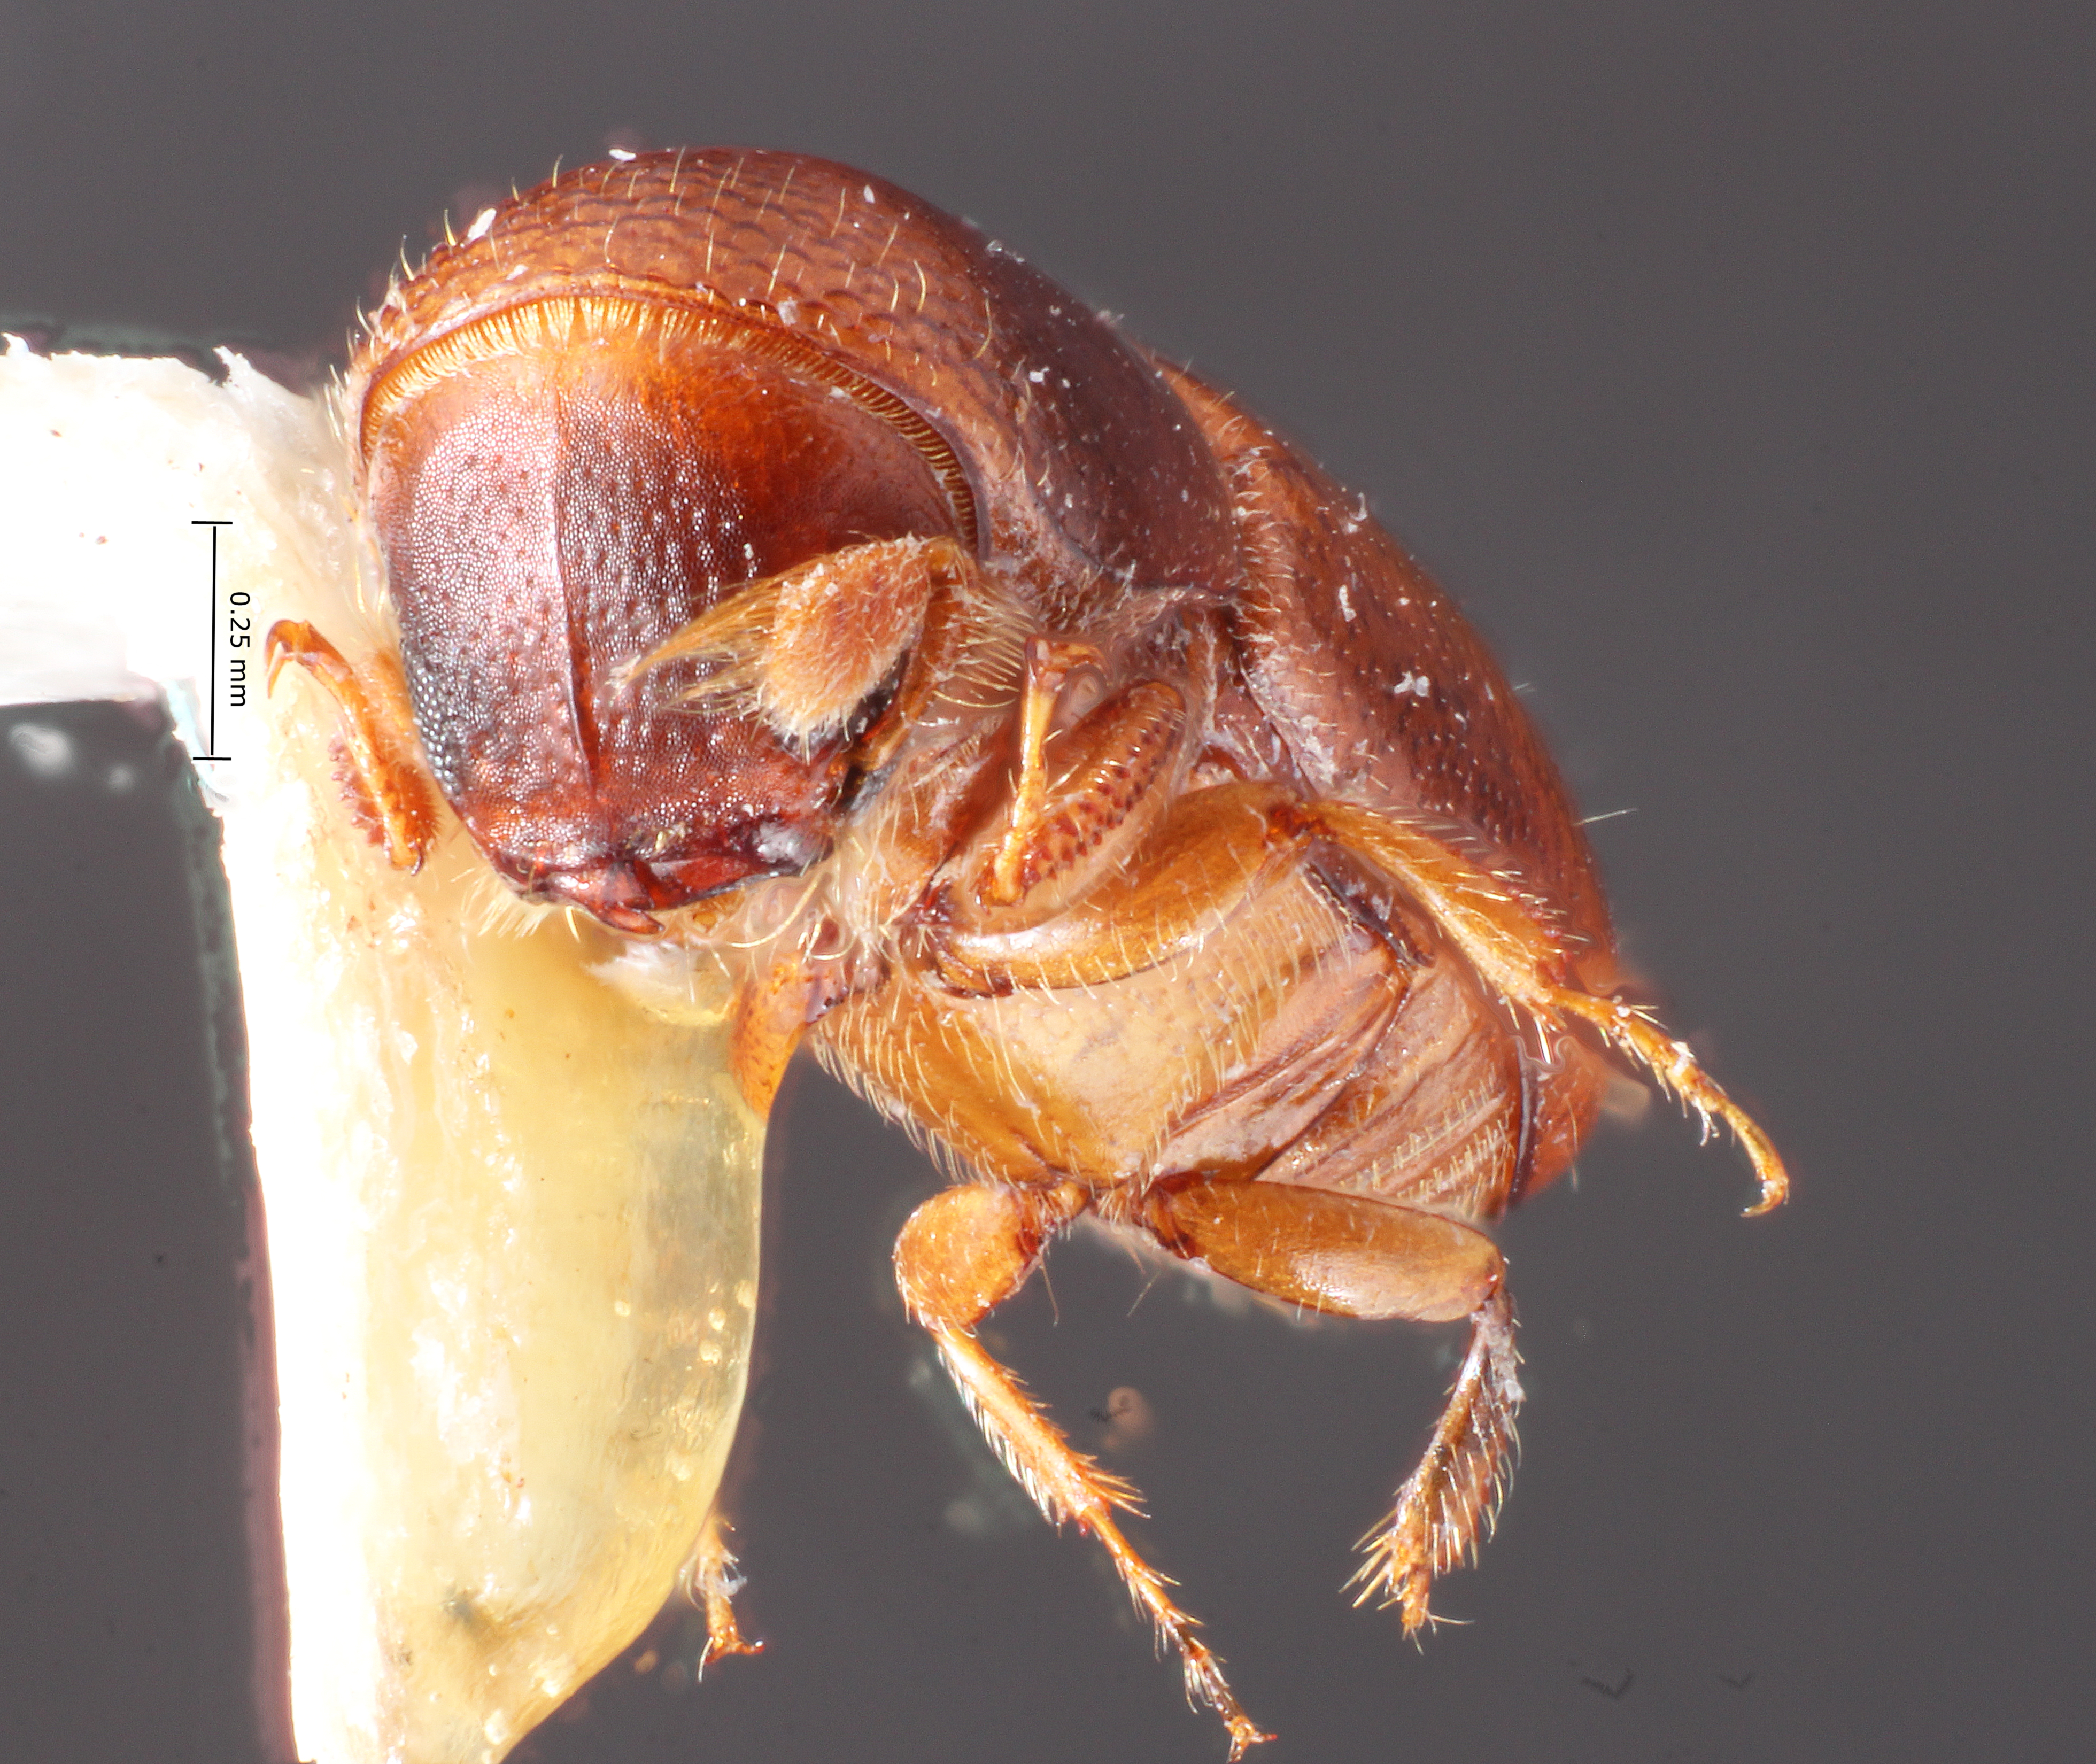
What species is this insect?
Monarthrum carinulum
